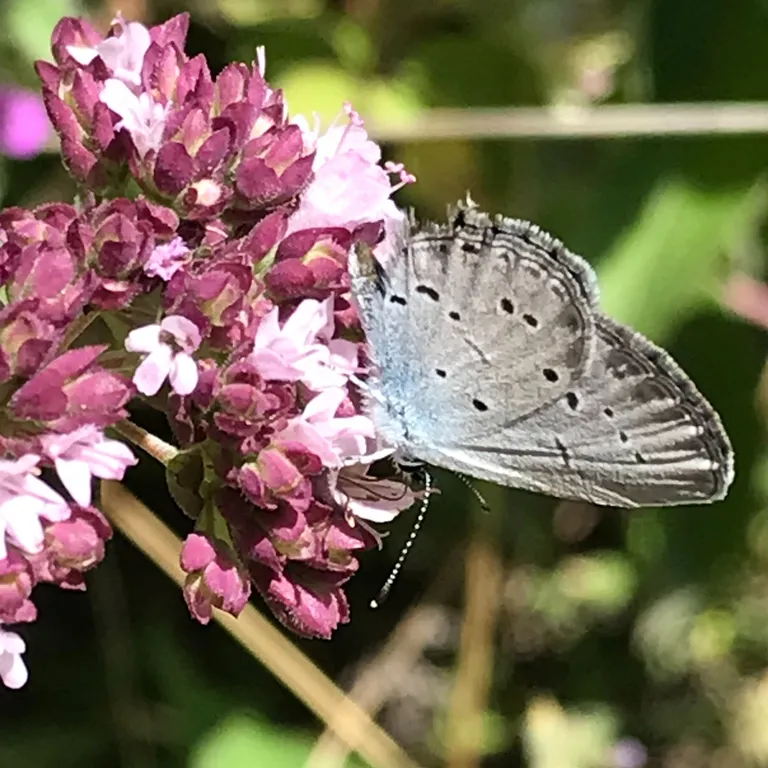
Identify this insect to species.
Cupido decolorata (also Elkalyce decolorata)
